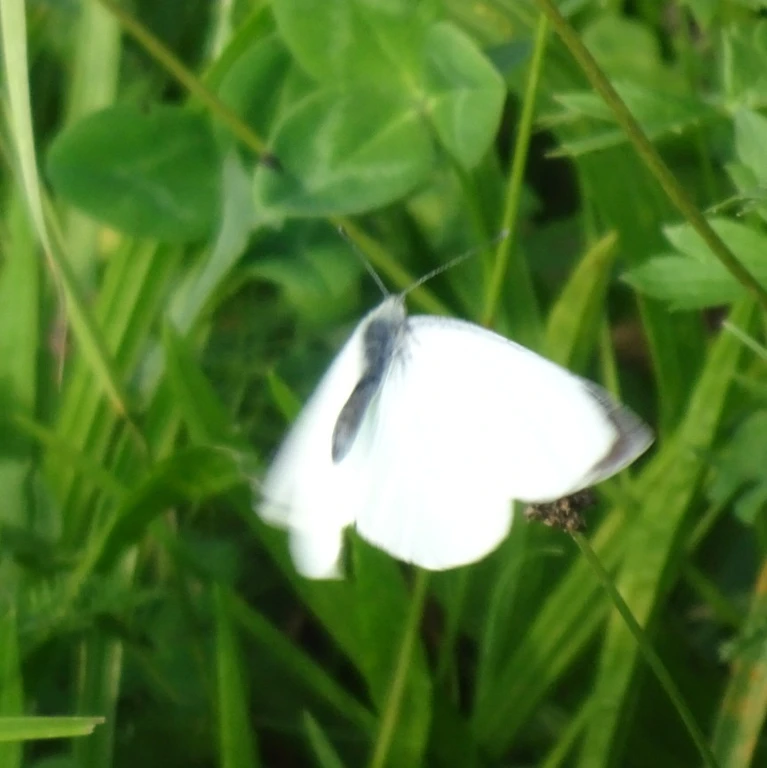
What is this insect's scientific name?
Pieris brassicae
